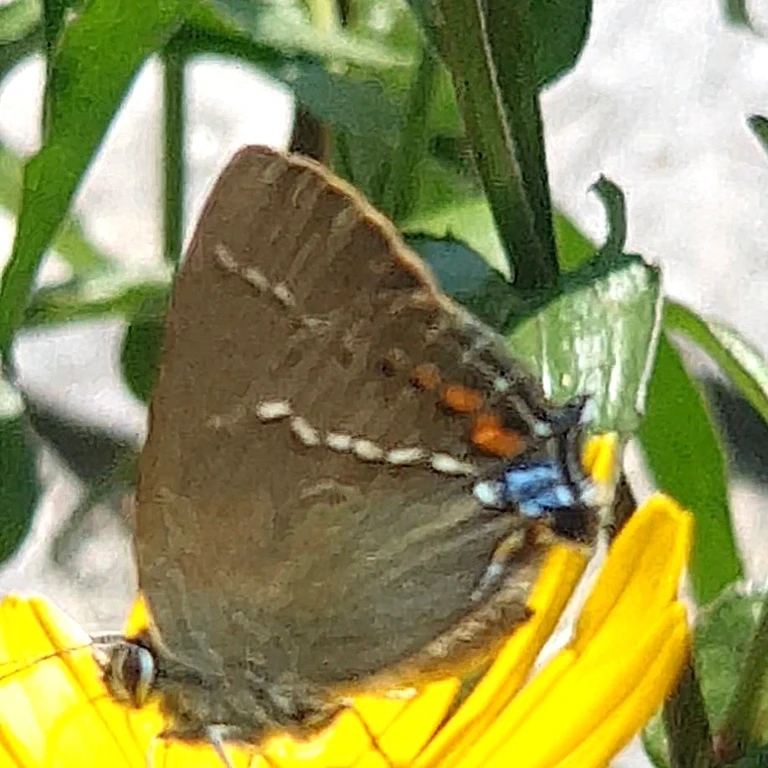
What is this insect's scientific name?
Satyrium spini (also Tuttiola spini)
